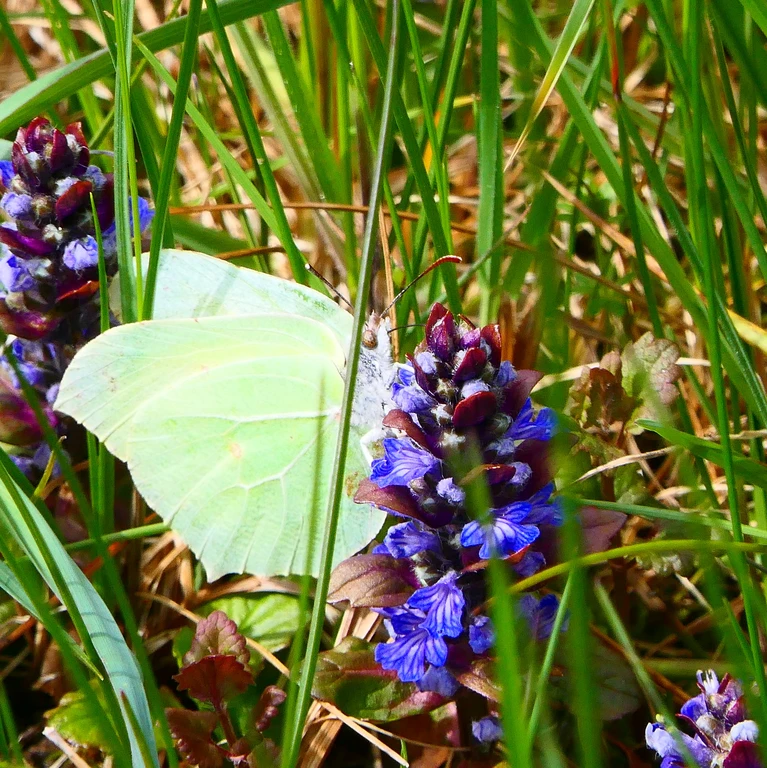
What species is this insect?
Gonepteryx rhamni
